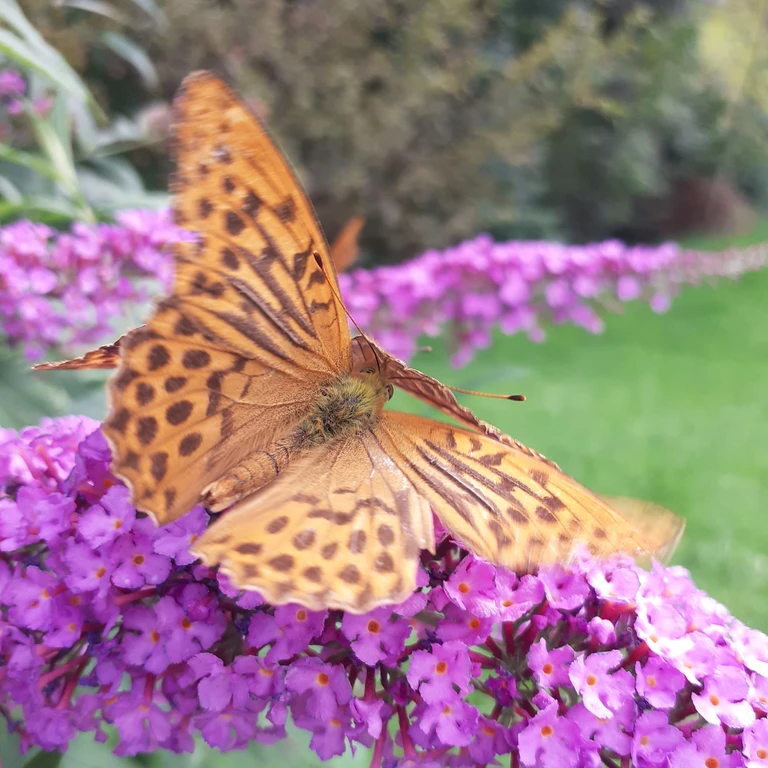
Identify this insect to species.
Argynnis paphia
